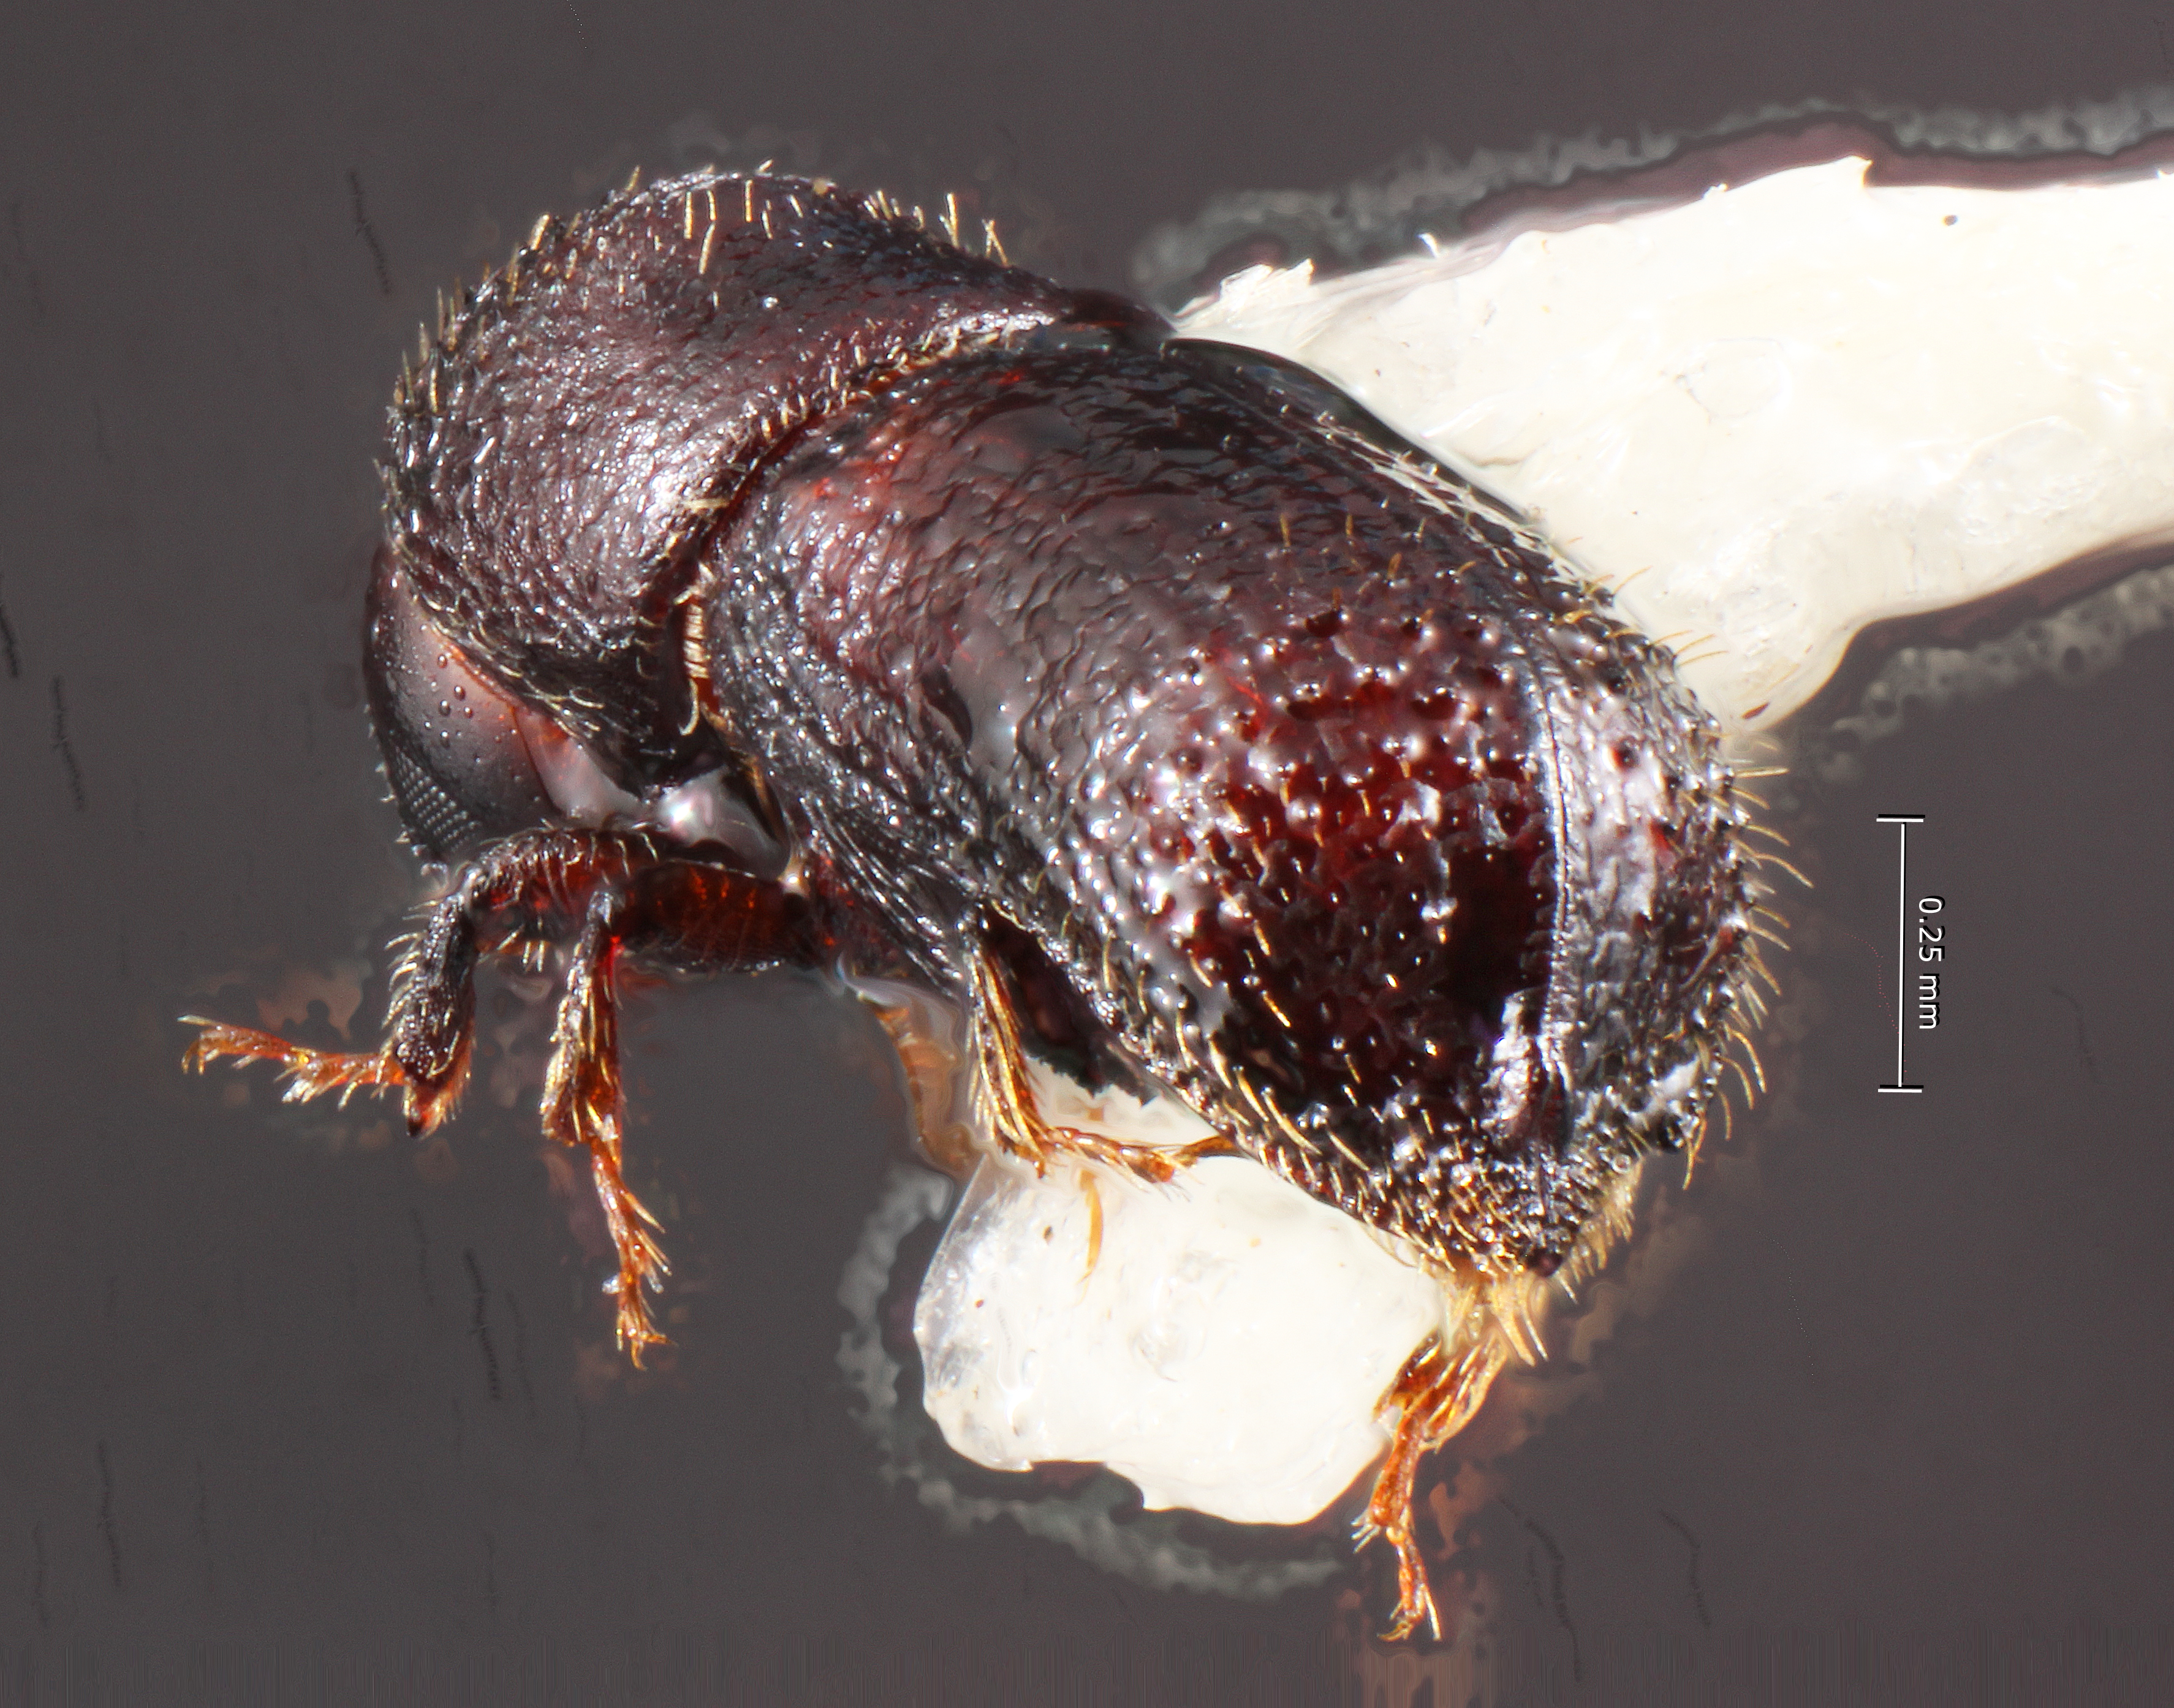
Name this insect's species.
Hylocurus floridensis
